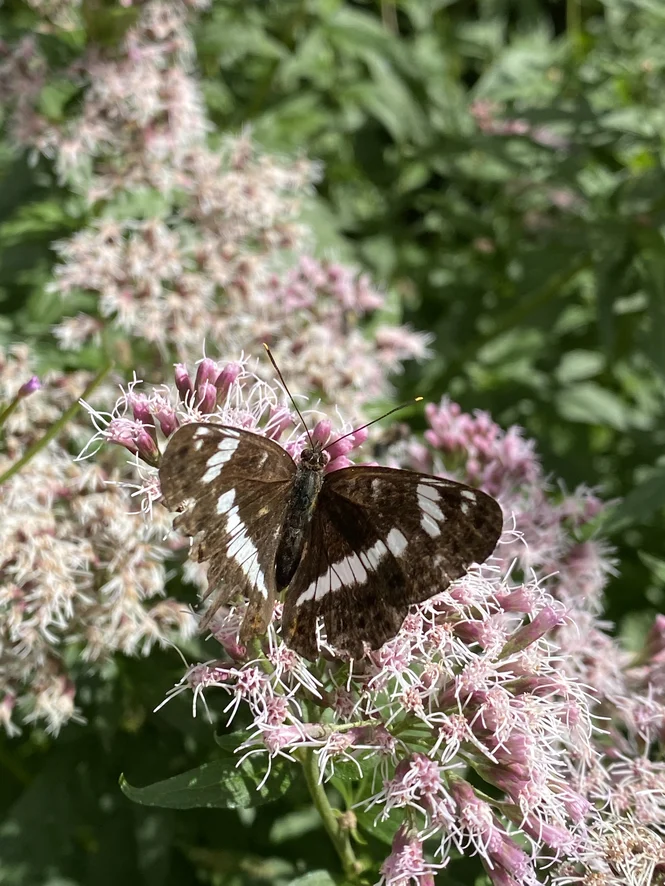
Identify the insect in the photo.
Limenitis camilla (also Ladoga camilla)
